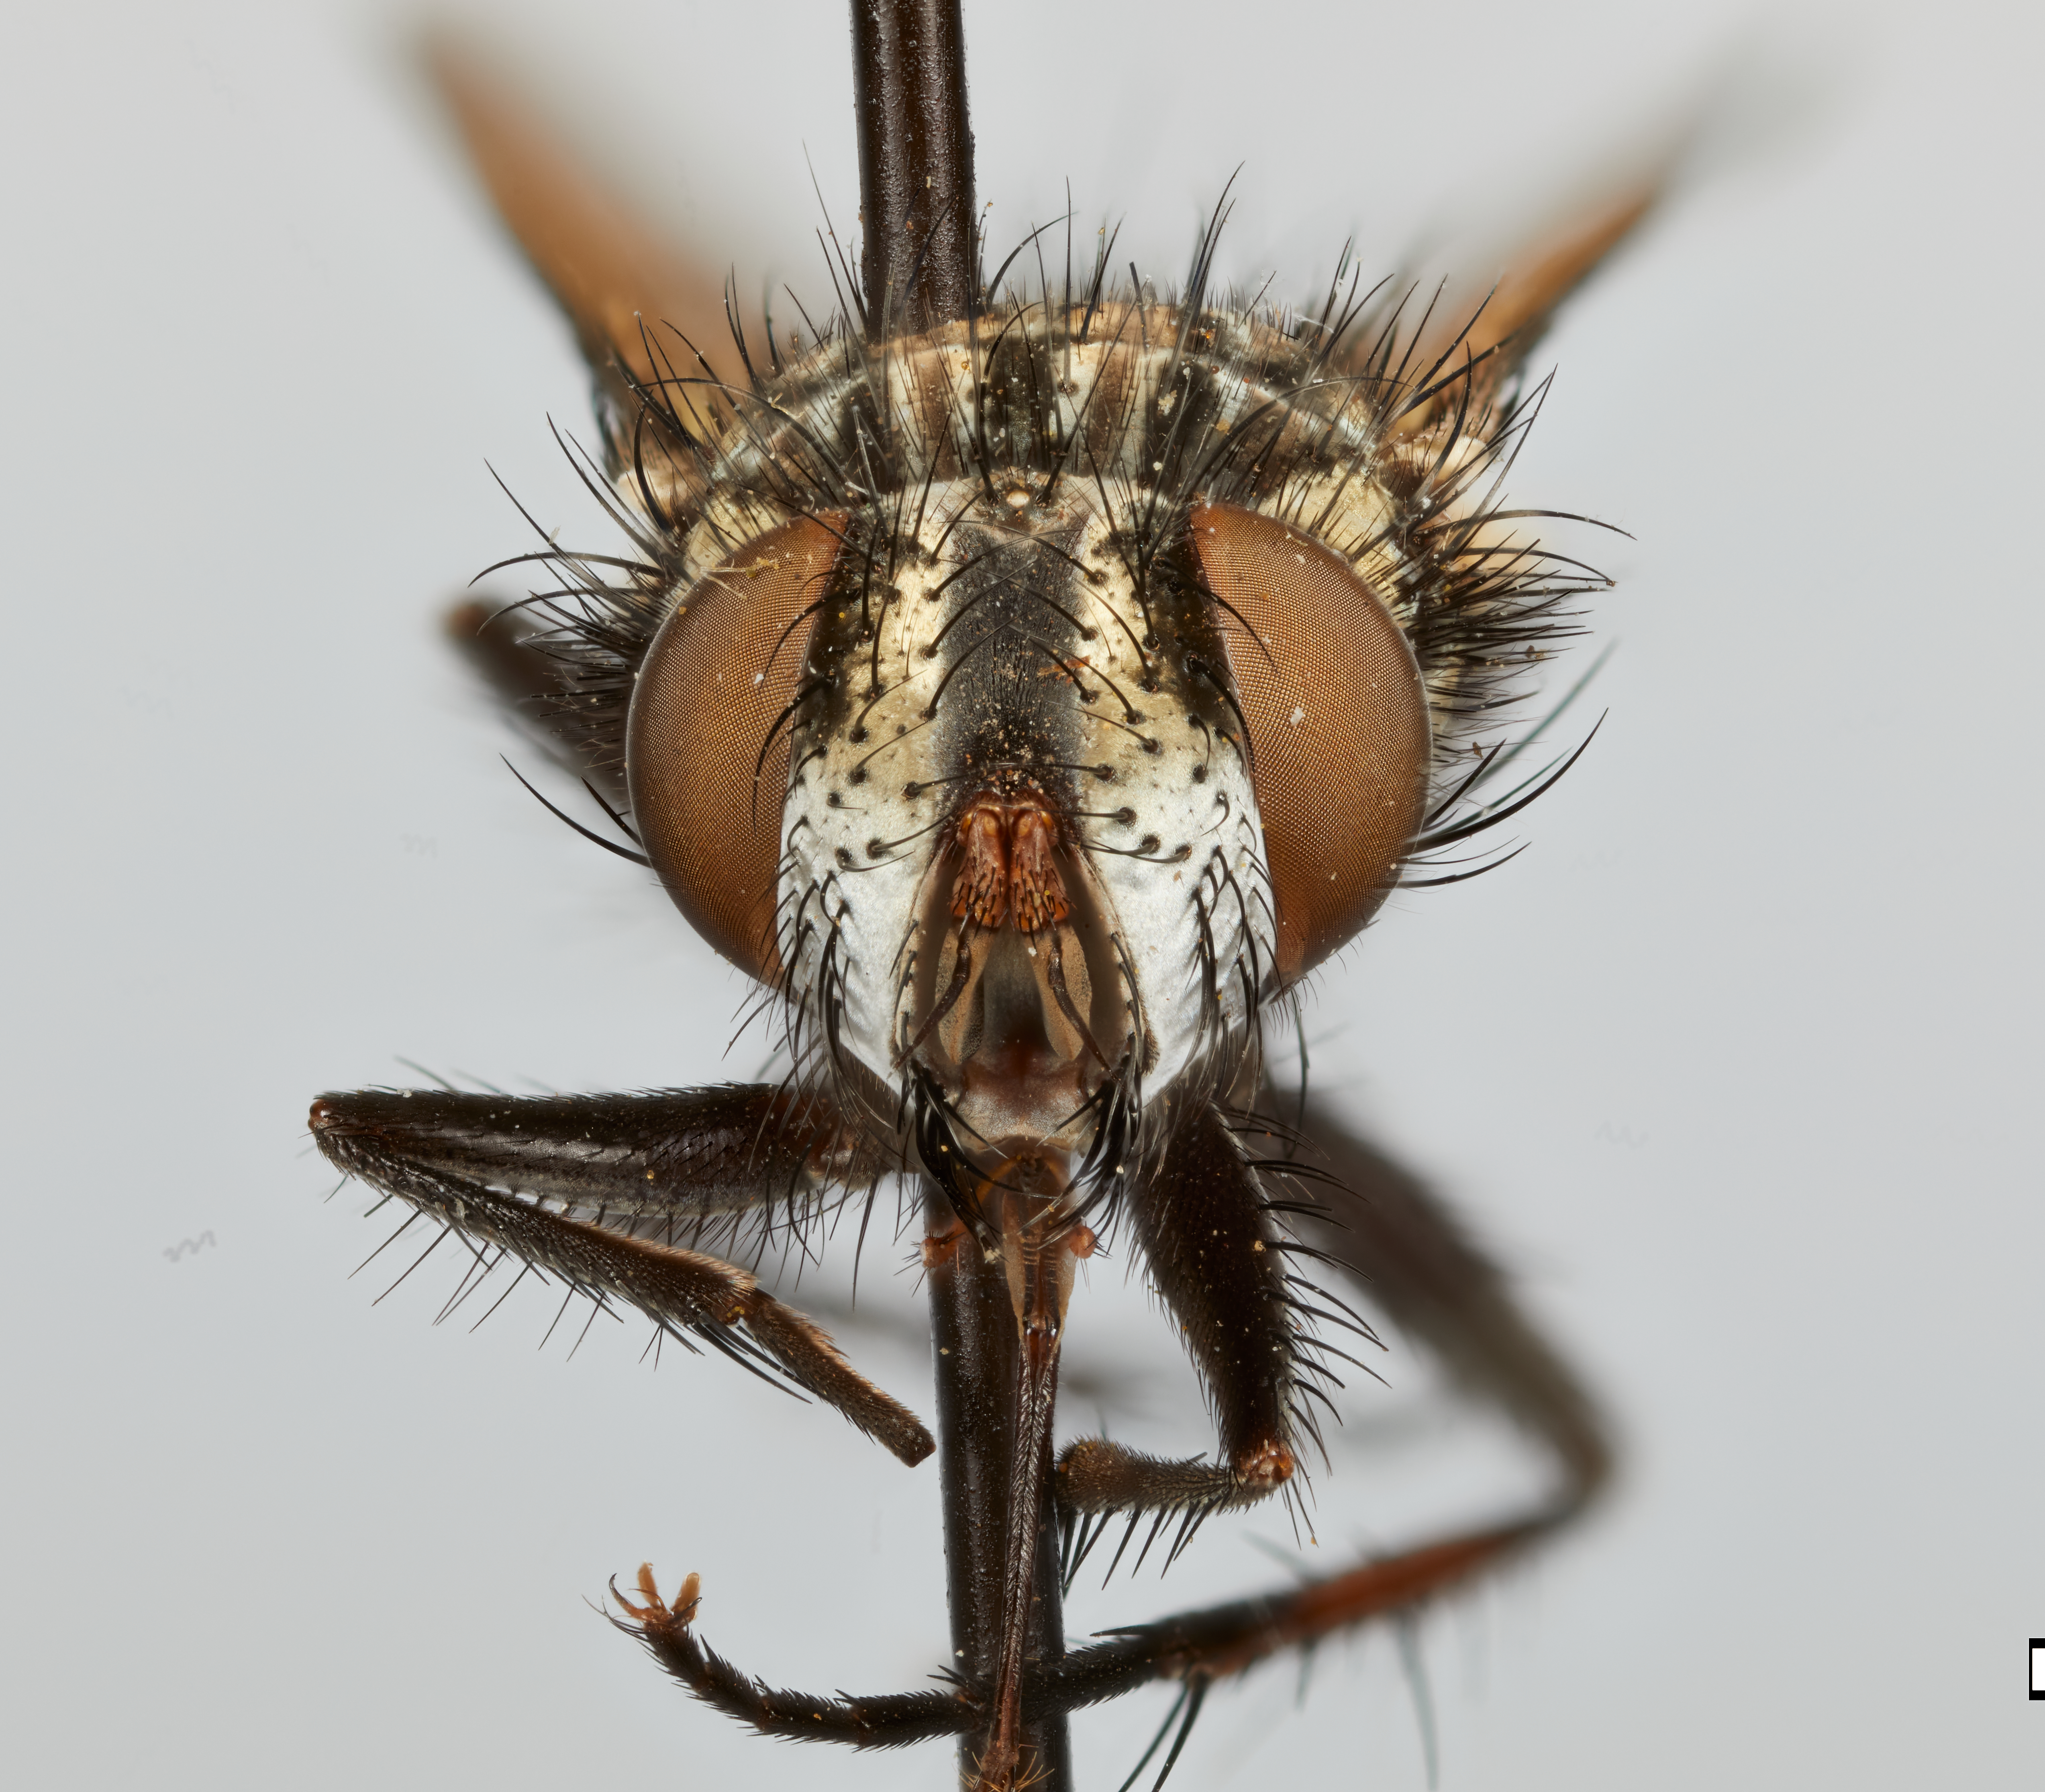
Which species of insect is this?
Dolichogonia aurea
